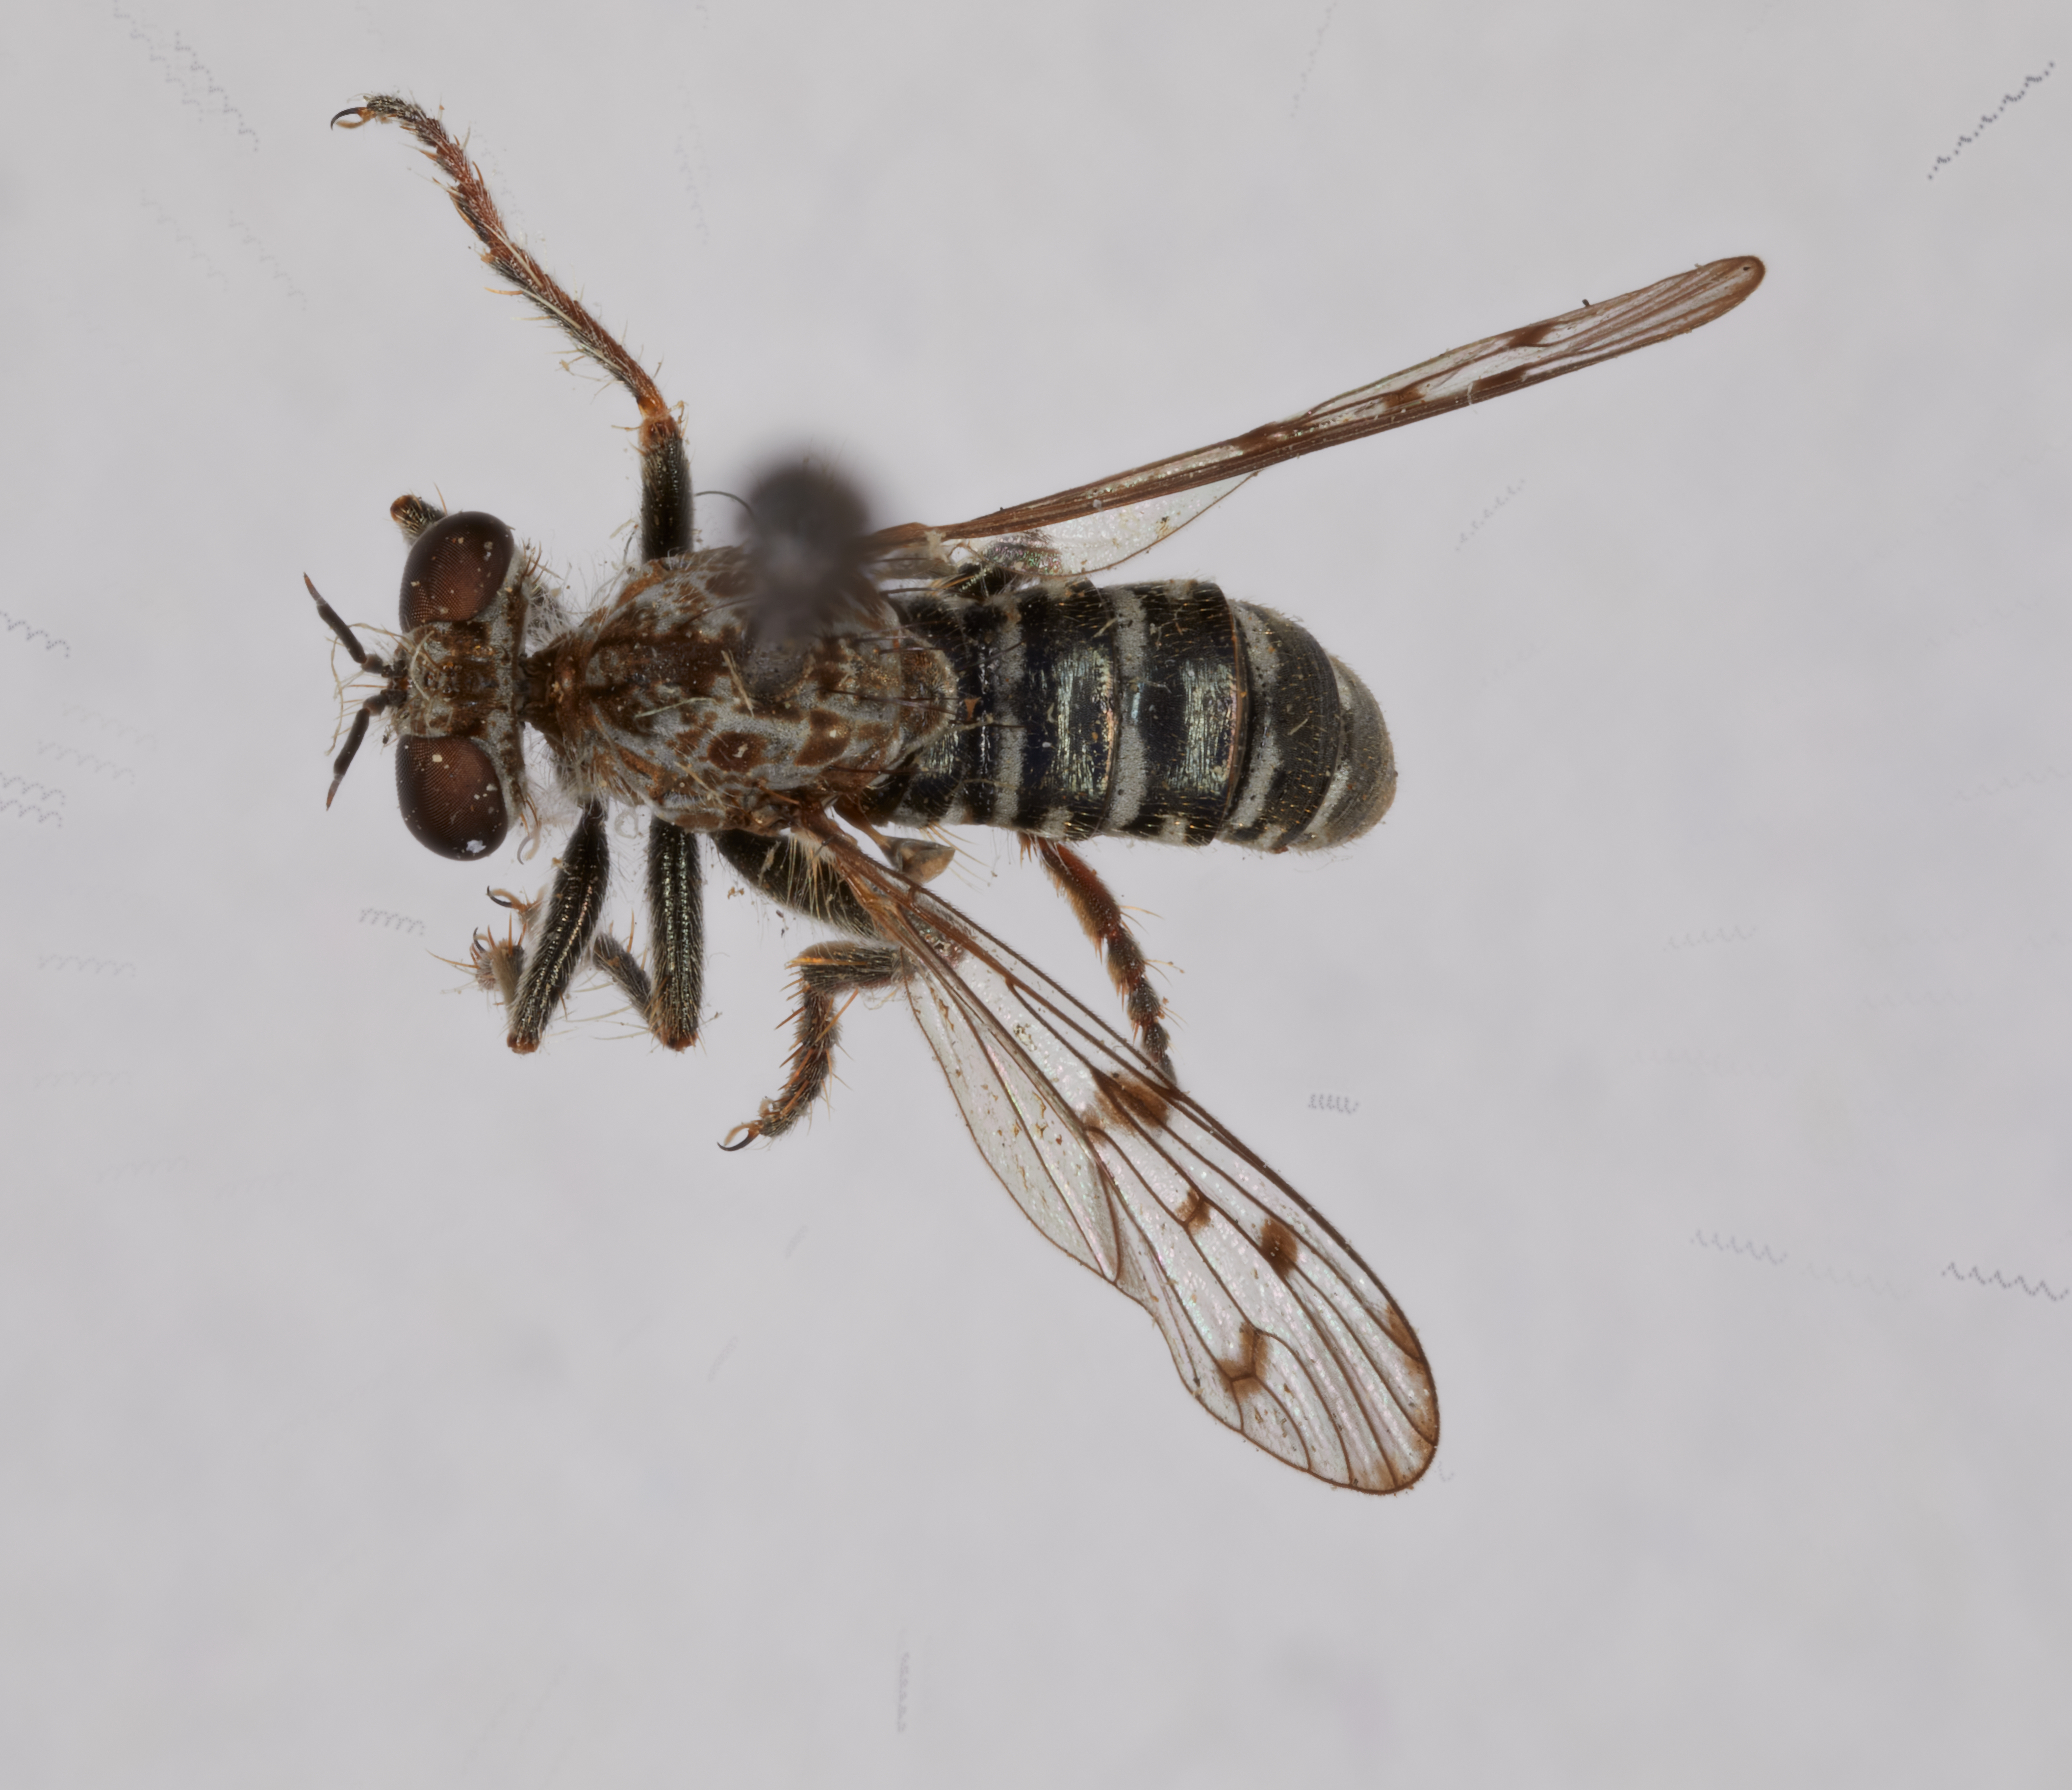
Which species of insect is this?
Metapogon pictus
